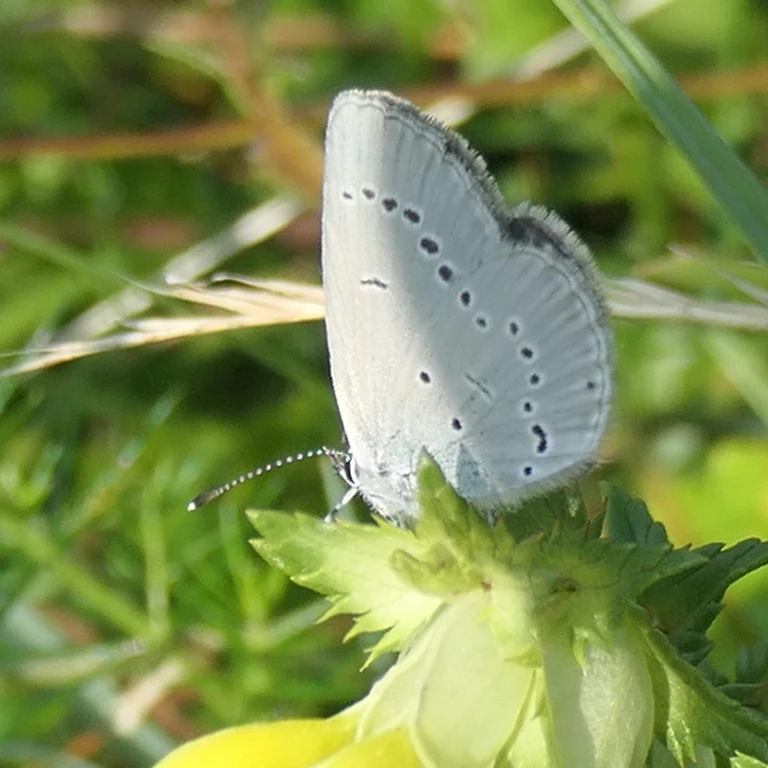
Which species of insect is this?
Cupido minimus
